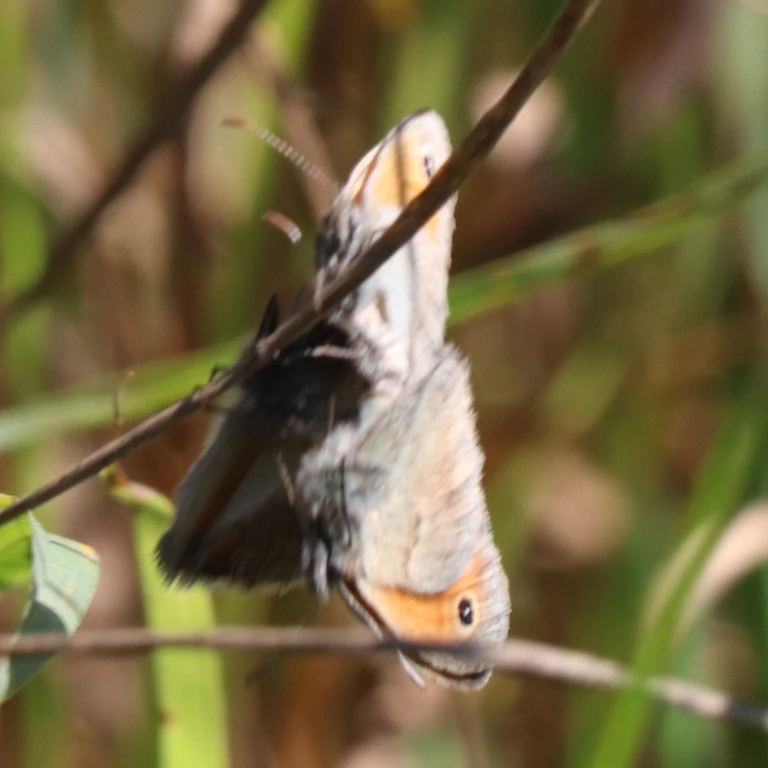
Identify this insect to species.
Coenonympha pamphilus
